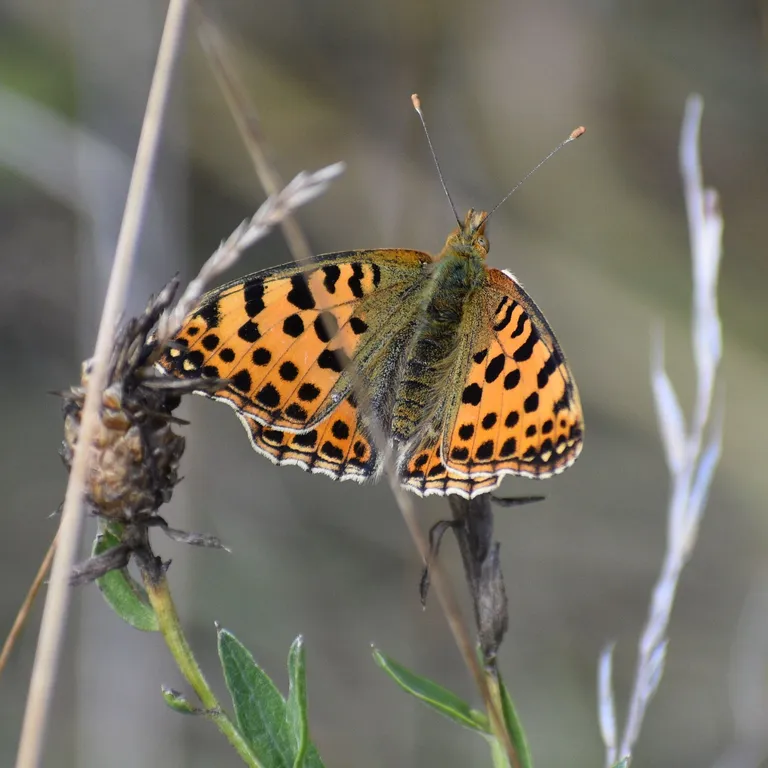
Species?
Issoria lathonia
